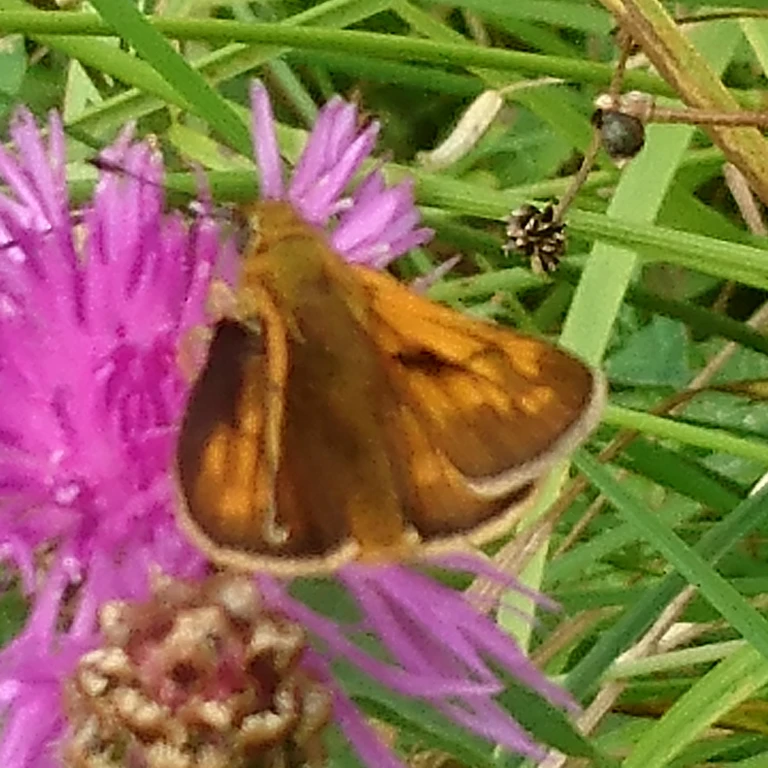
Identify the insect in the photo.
Ochlodes sylvanus (also Ochlodes venata)
